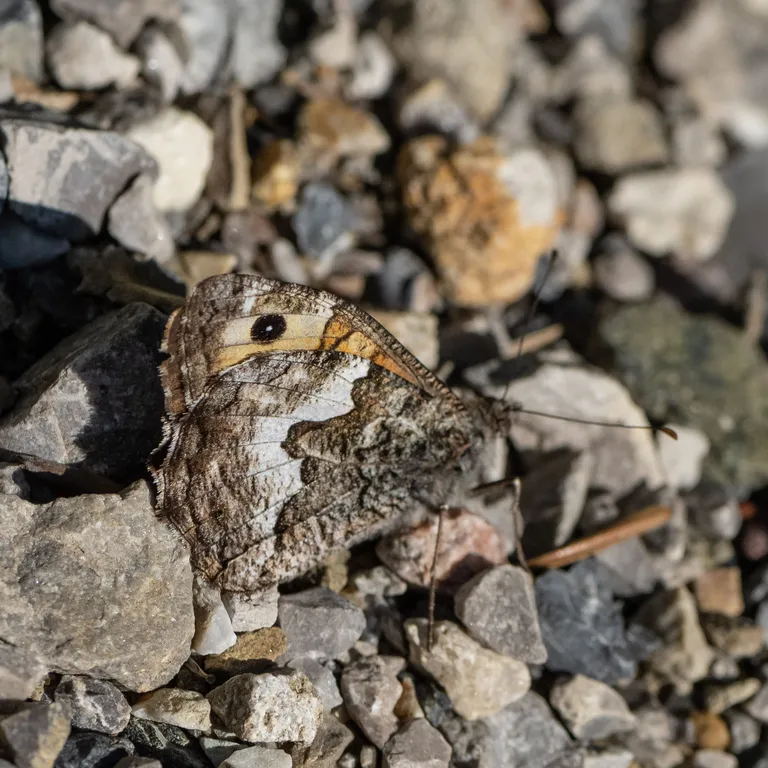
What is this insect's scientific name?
Hipparchia semele
